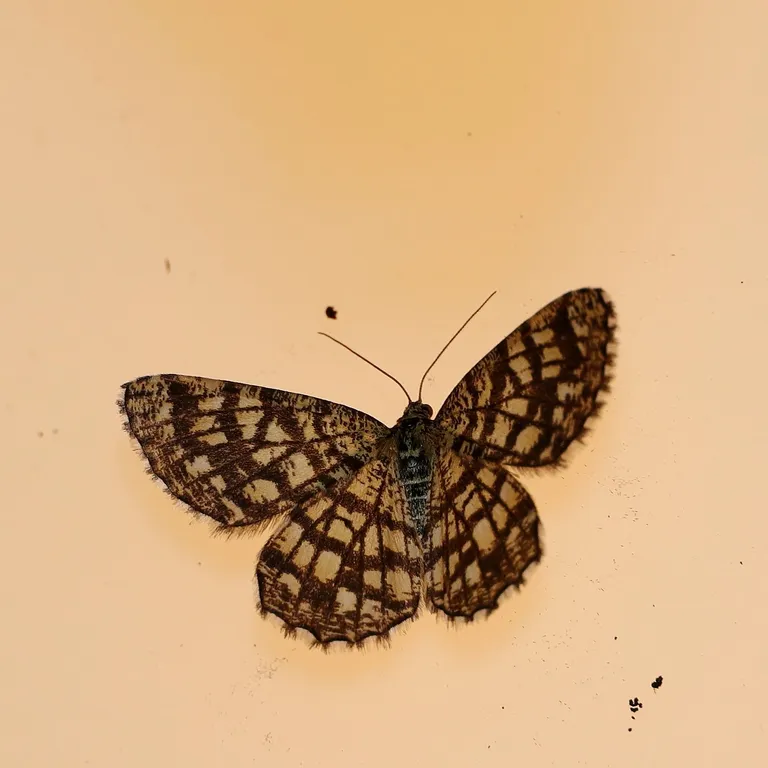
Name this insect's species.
Chiasmia clathrata
